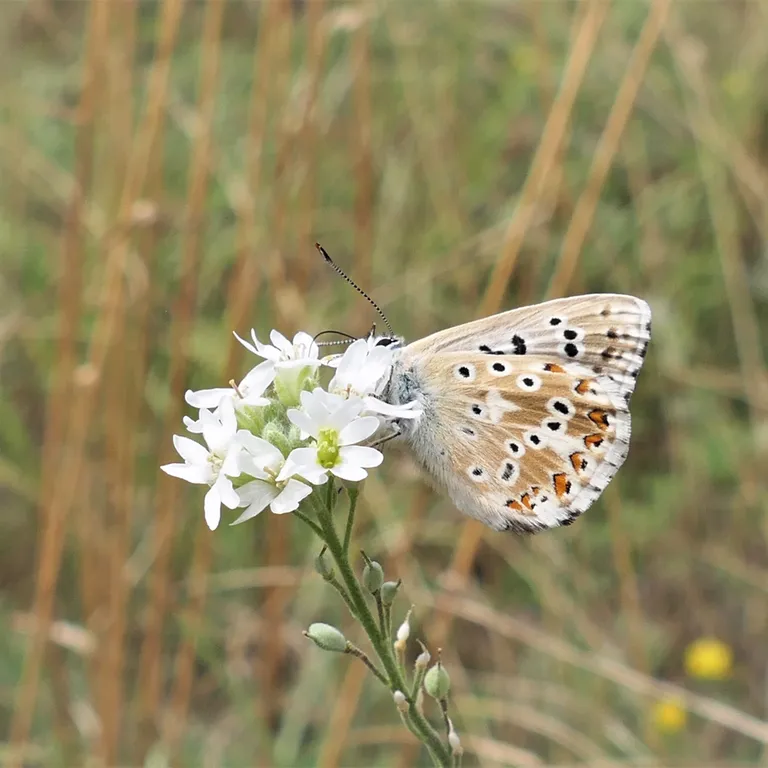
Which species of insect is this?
Lysandra coridon
